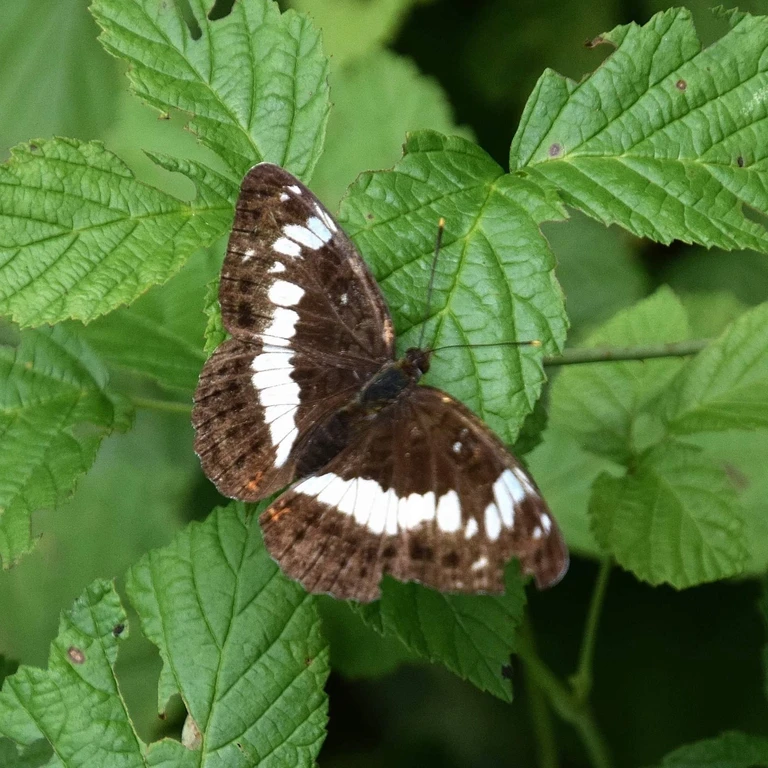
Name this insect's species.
Limenitis camilla (also Ladoga camilla)
